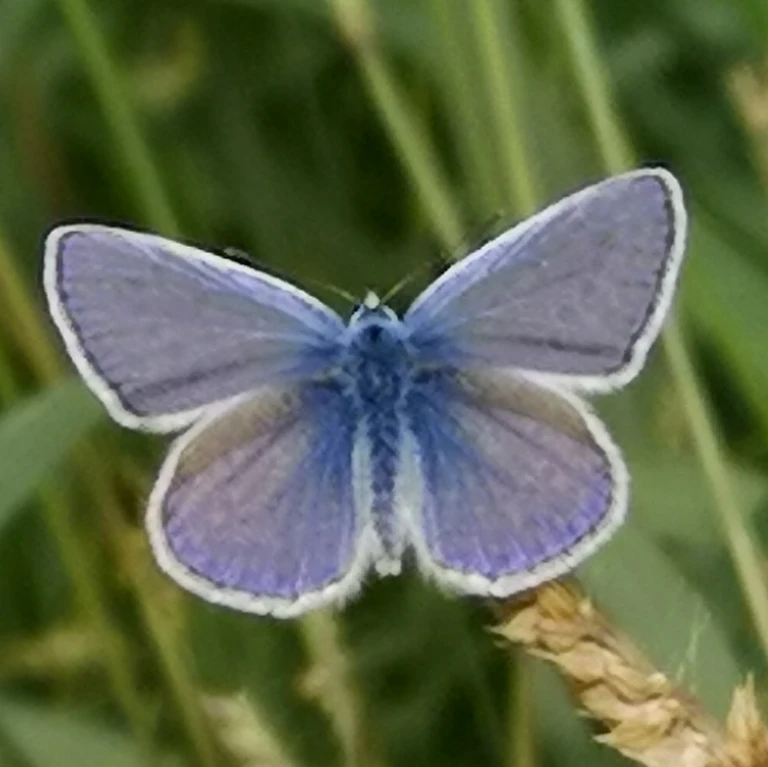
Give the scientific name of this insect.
Polyommatus icarus
